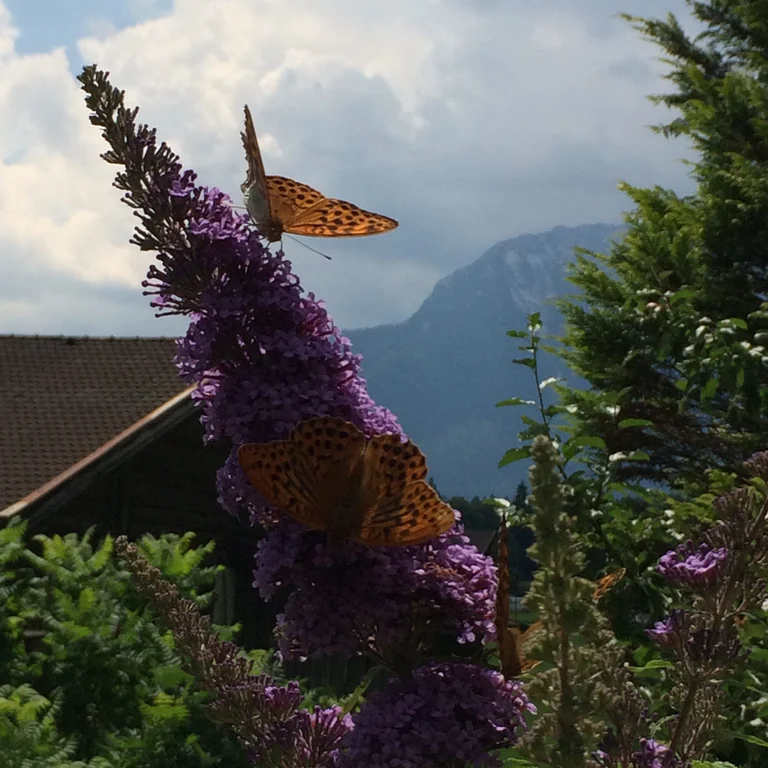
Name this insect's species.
Argynnis paphia
